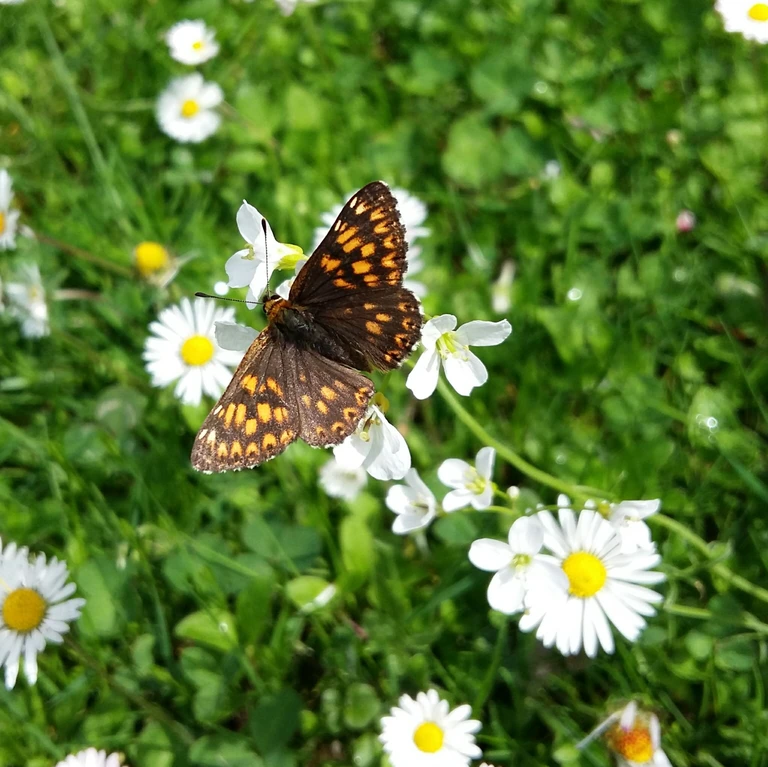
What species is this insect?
Hamearis lucina
